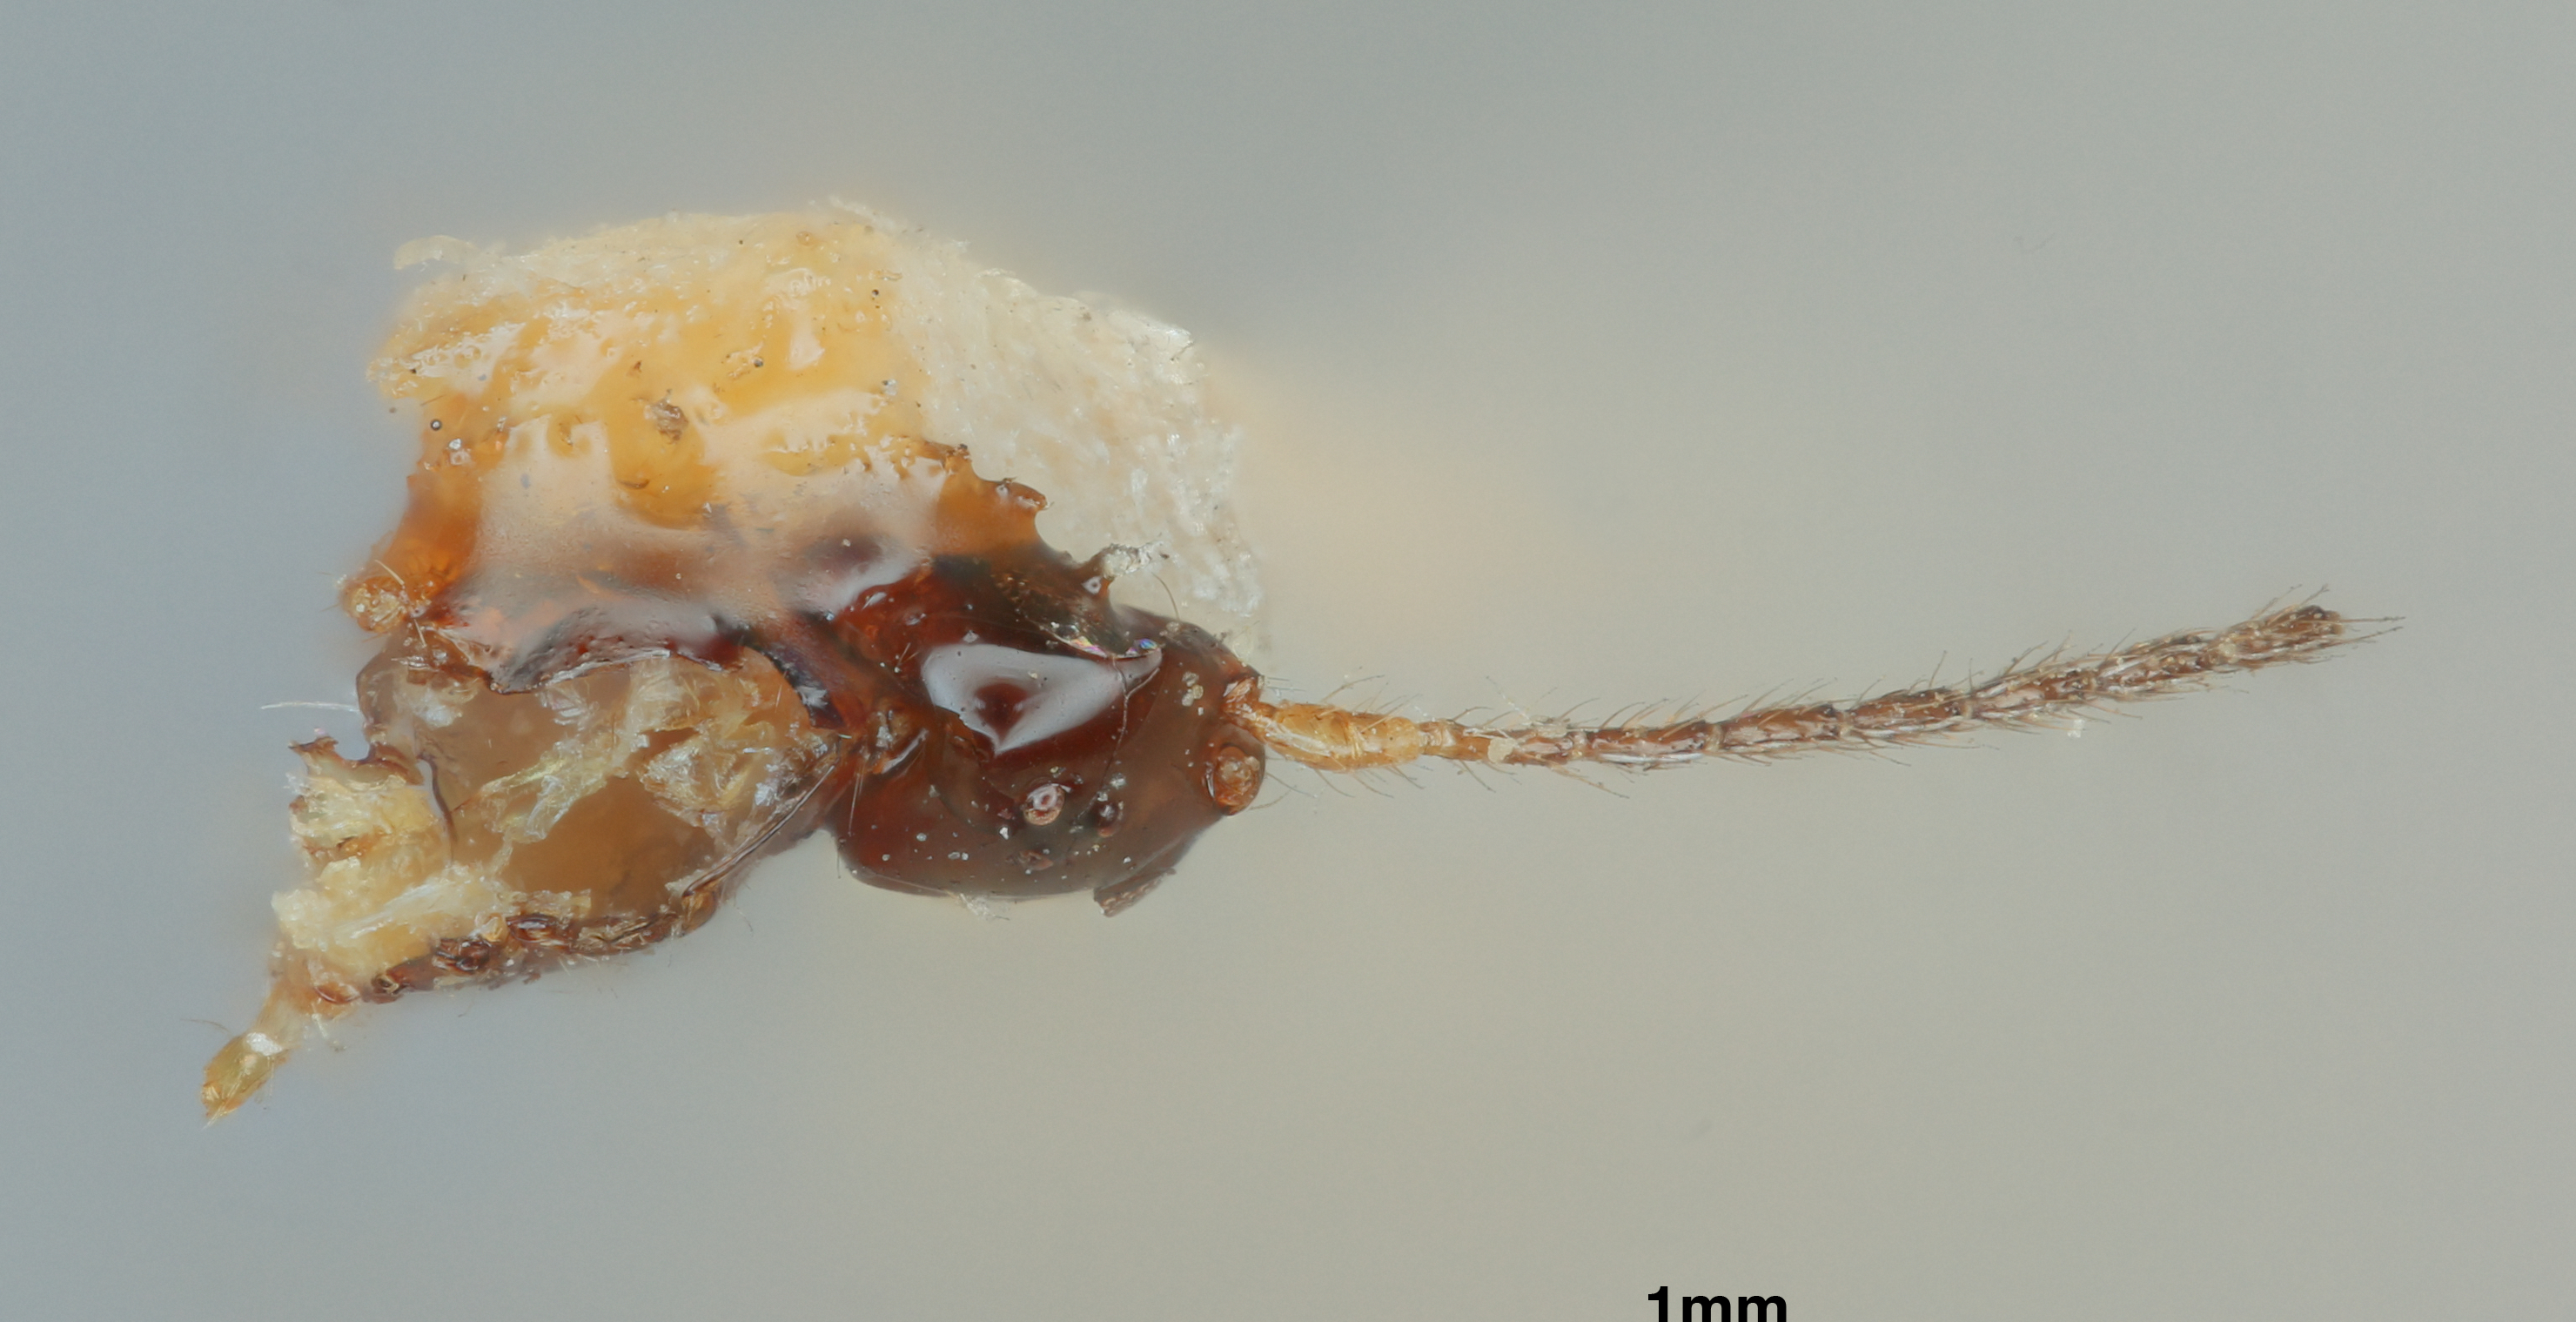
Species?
Aspilota ceylonica
